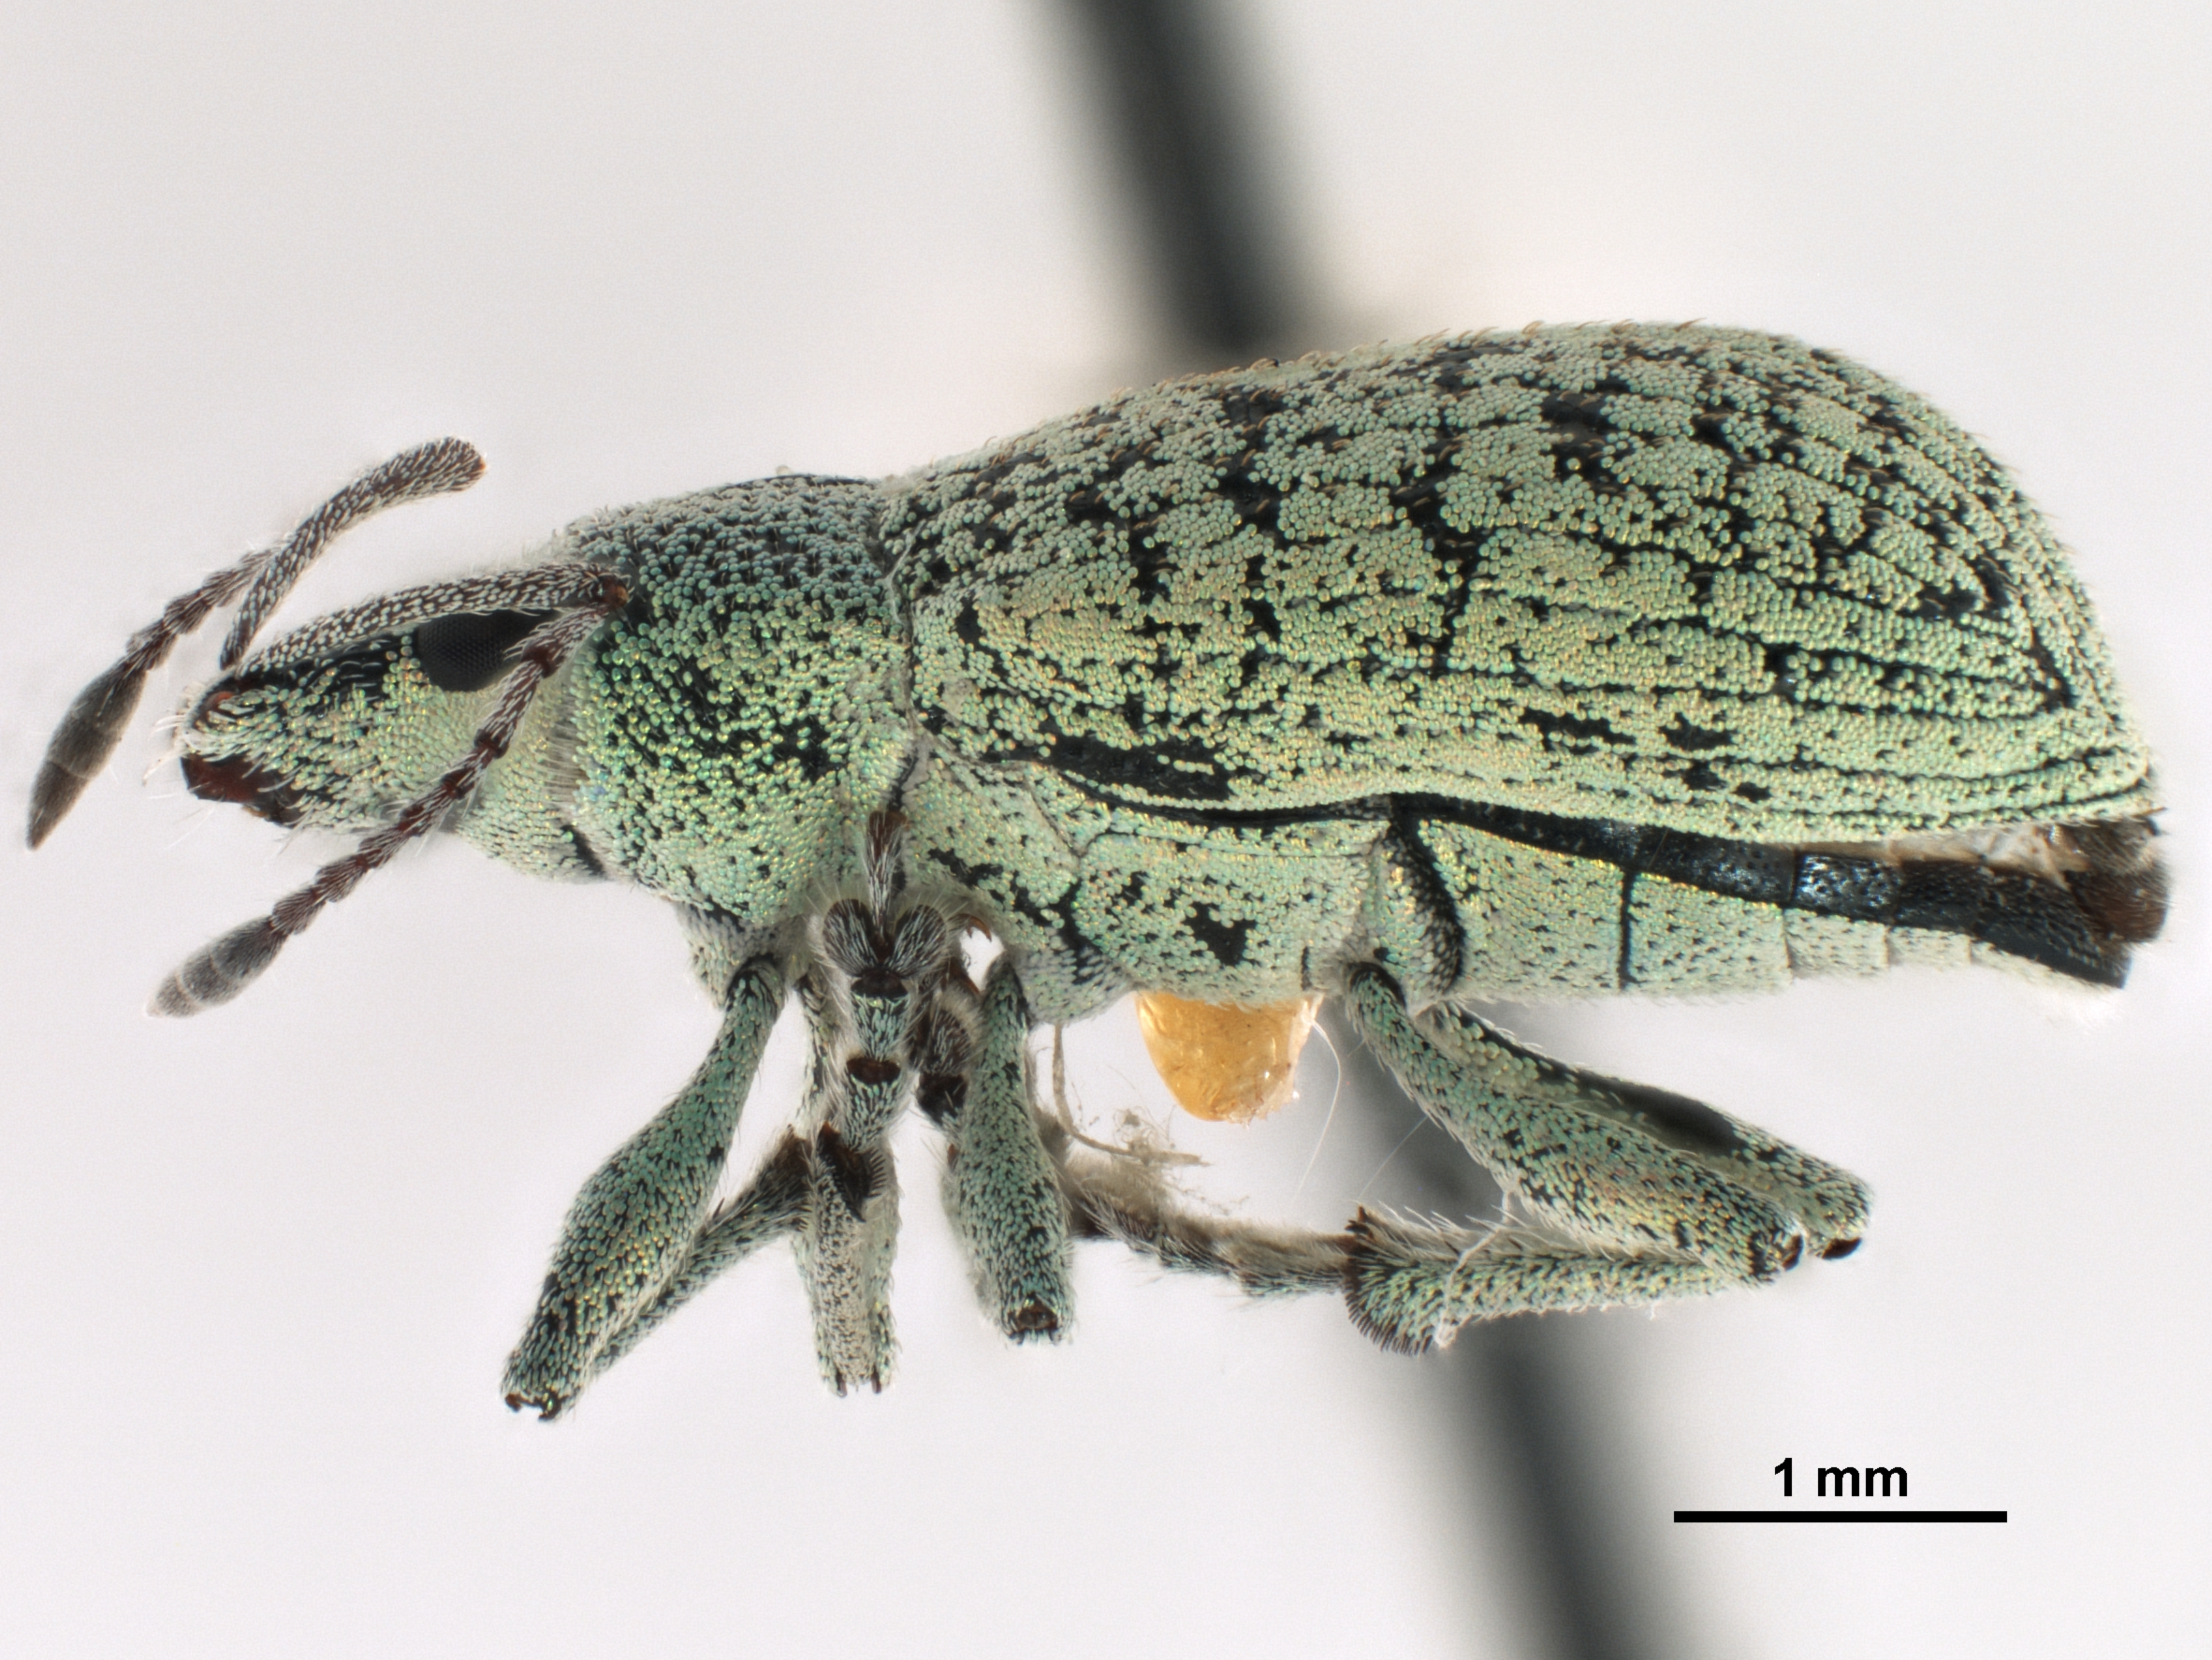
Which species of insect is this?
Platymycterus marmoratus
